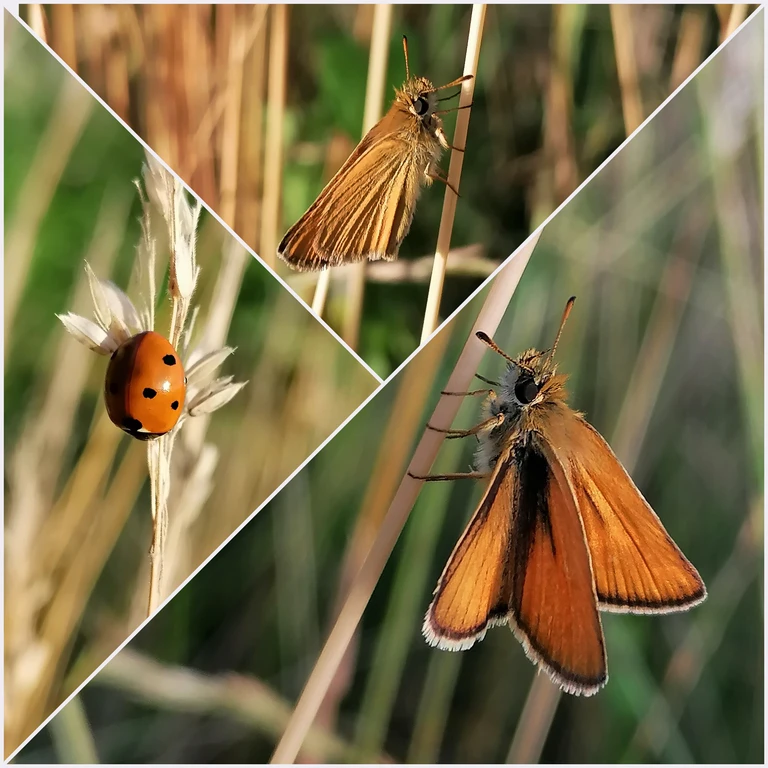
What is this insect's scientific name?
Thymelicus lineola
